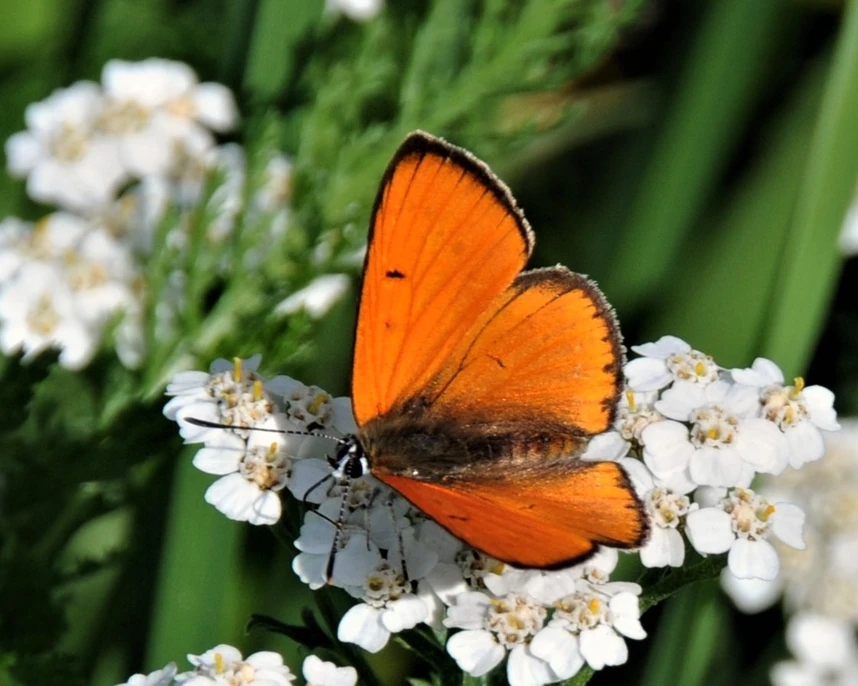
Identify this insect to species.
Lycaena dispar
